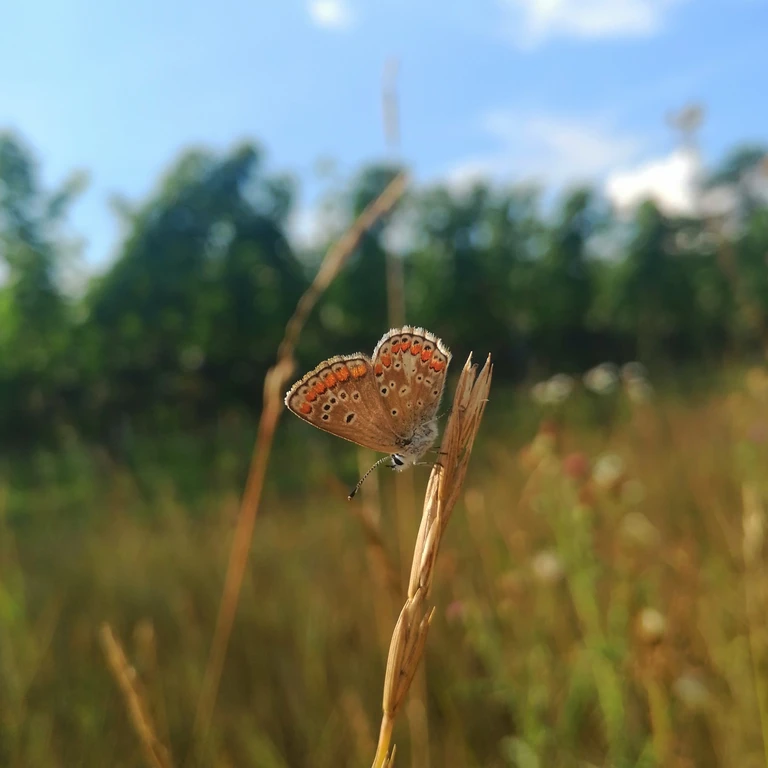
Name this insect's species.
Aricia agestis/artaxerxes
